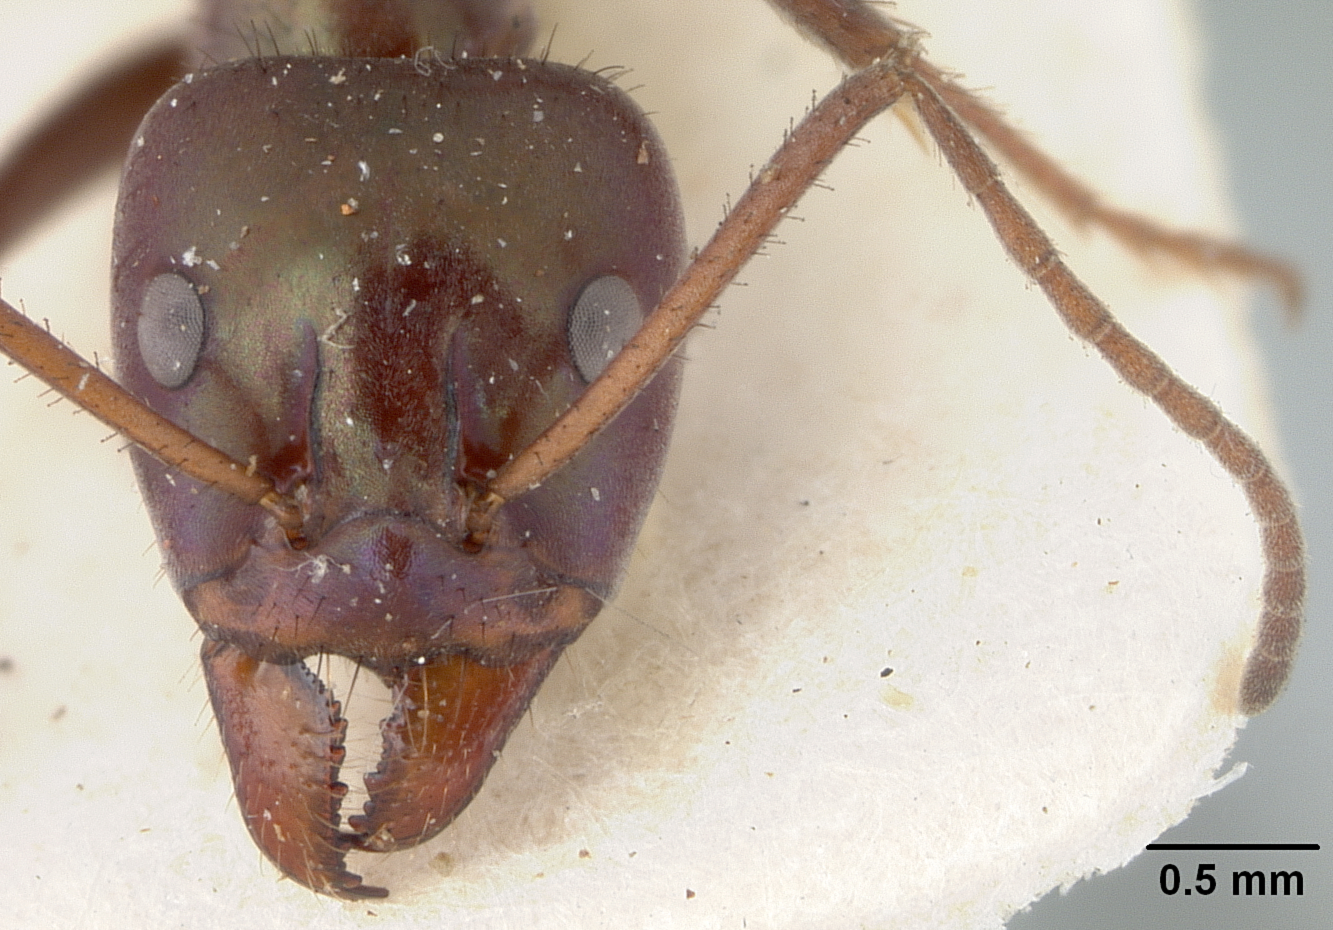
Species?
Iridomyrmex detectus
